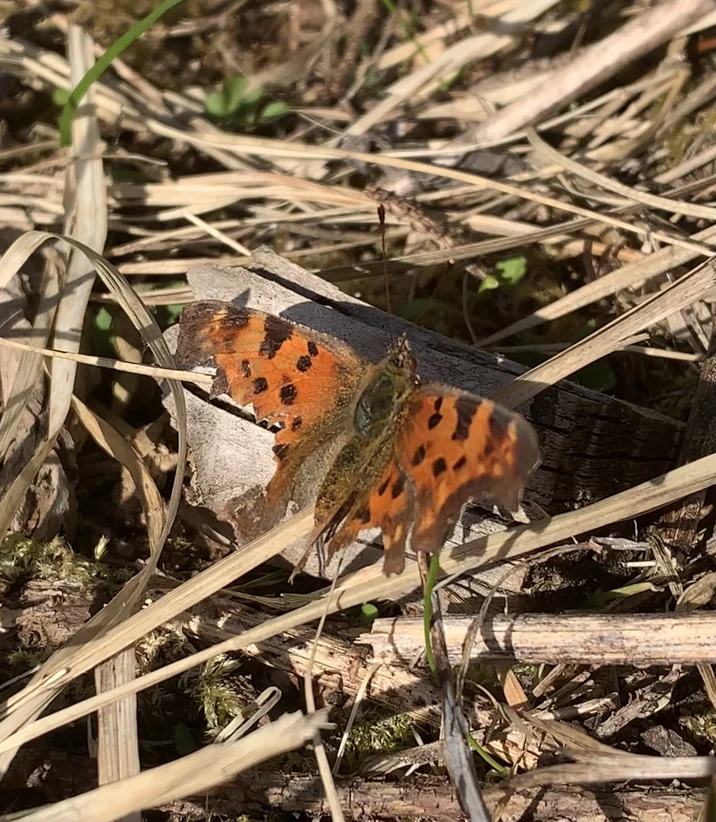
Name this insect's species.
Polygonia c-album
